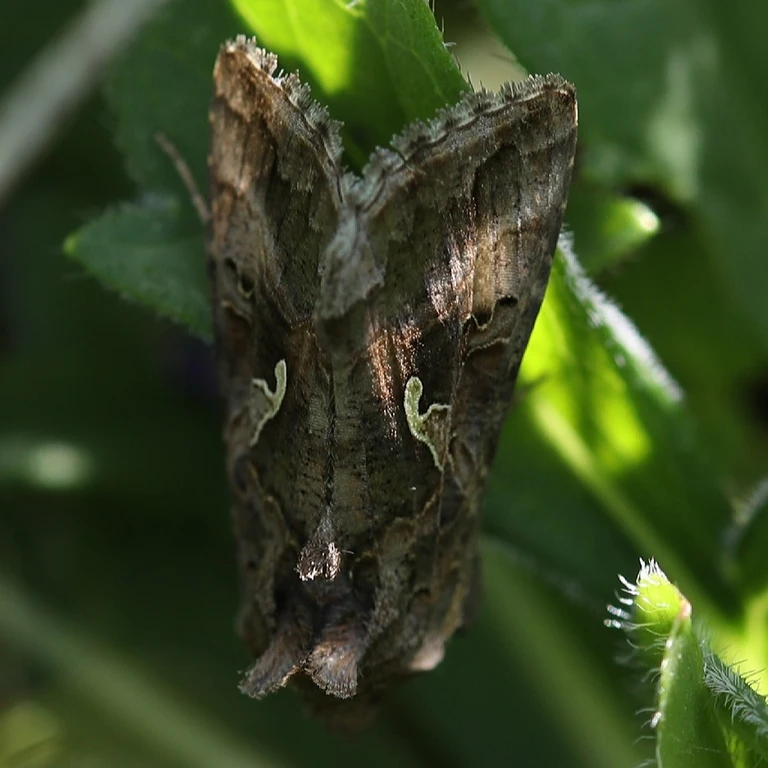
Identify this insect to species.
Autographa gamma
